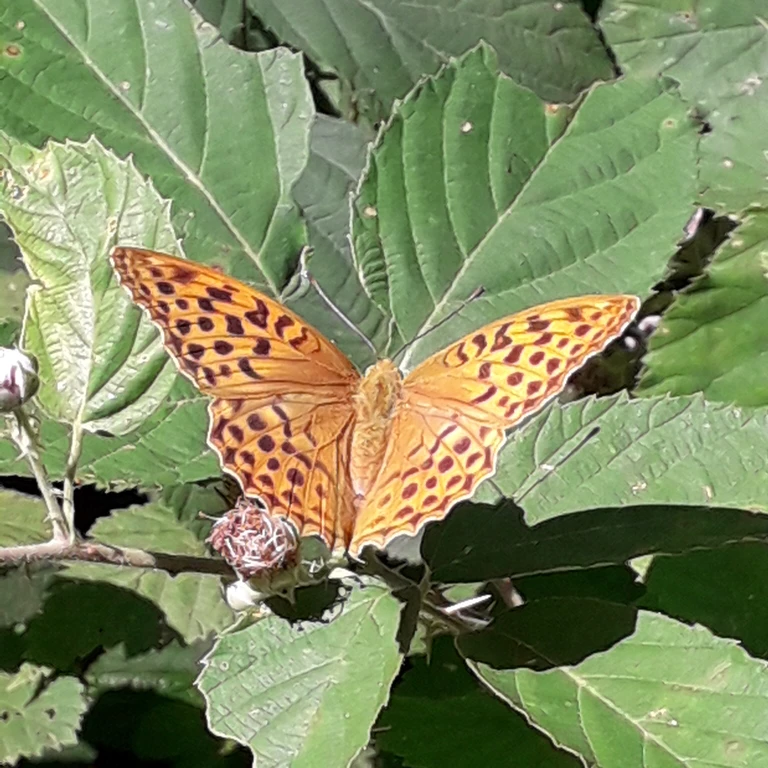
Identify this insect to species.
Argynnis paphia
